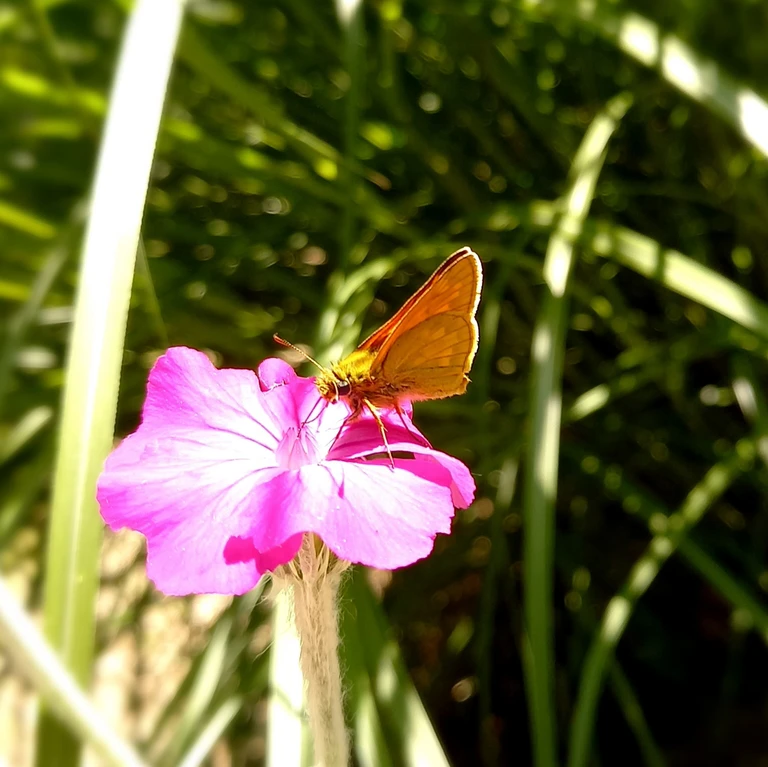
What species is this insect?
Ochlodes sylvanus (also Ochlodes venata)
